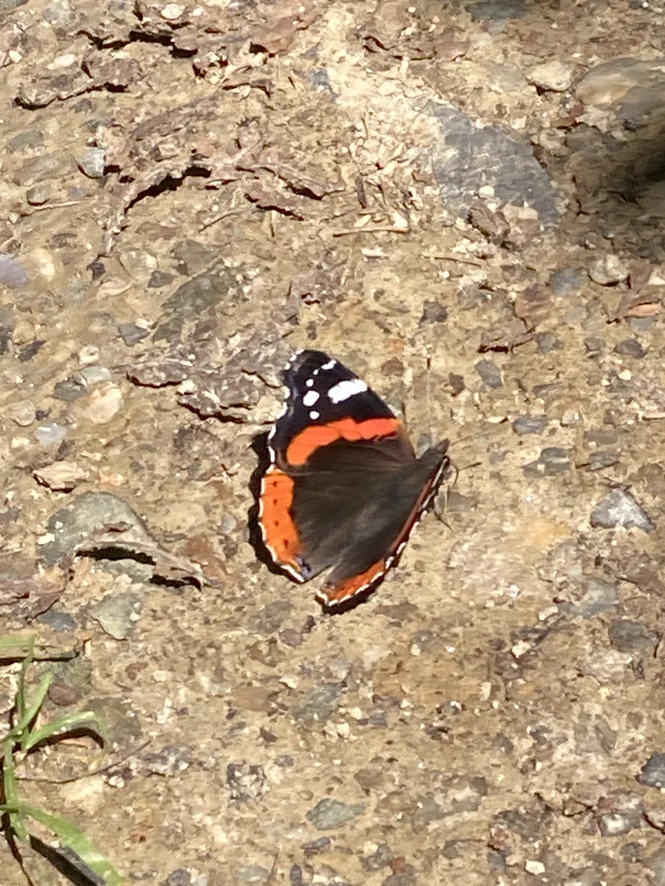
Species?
Vanessa atalanta
